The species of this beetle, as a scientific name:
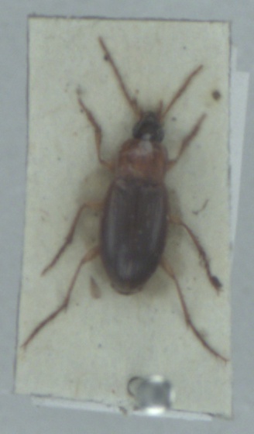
Calathus cinctus
